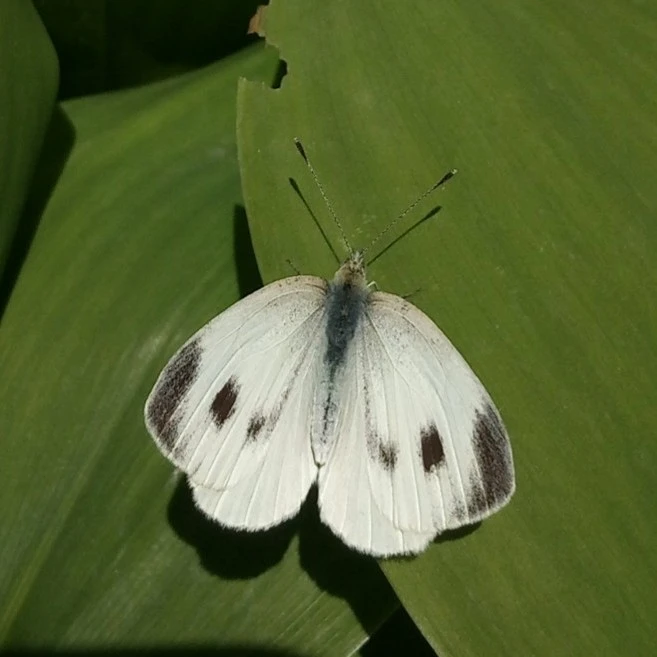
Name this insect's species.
Pieris mannii
